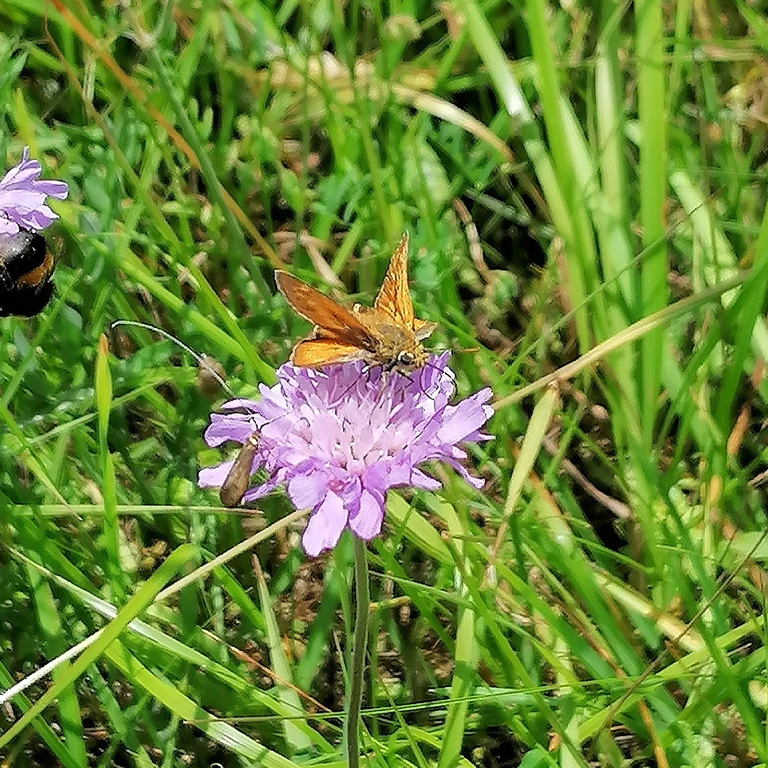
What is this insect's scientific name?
Ochlodes sylvanus (also Ochlodes venata)
